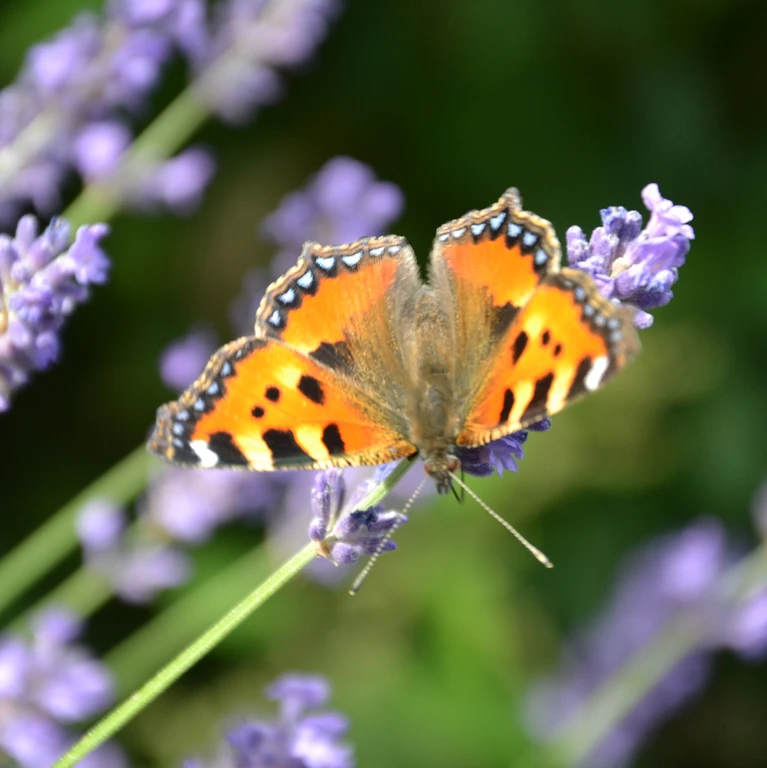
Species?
Aglais urticae
